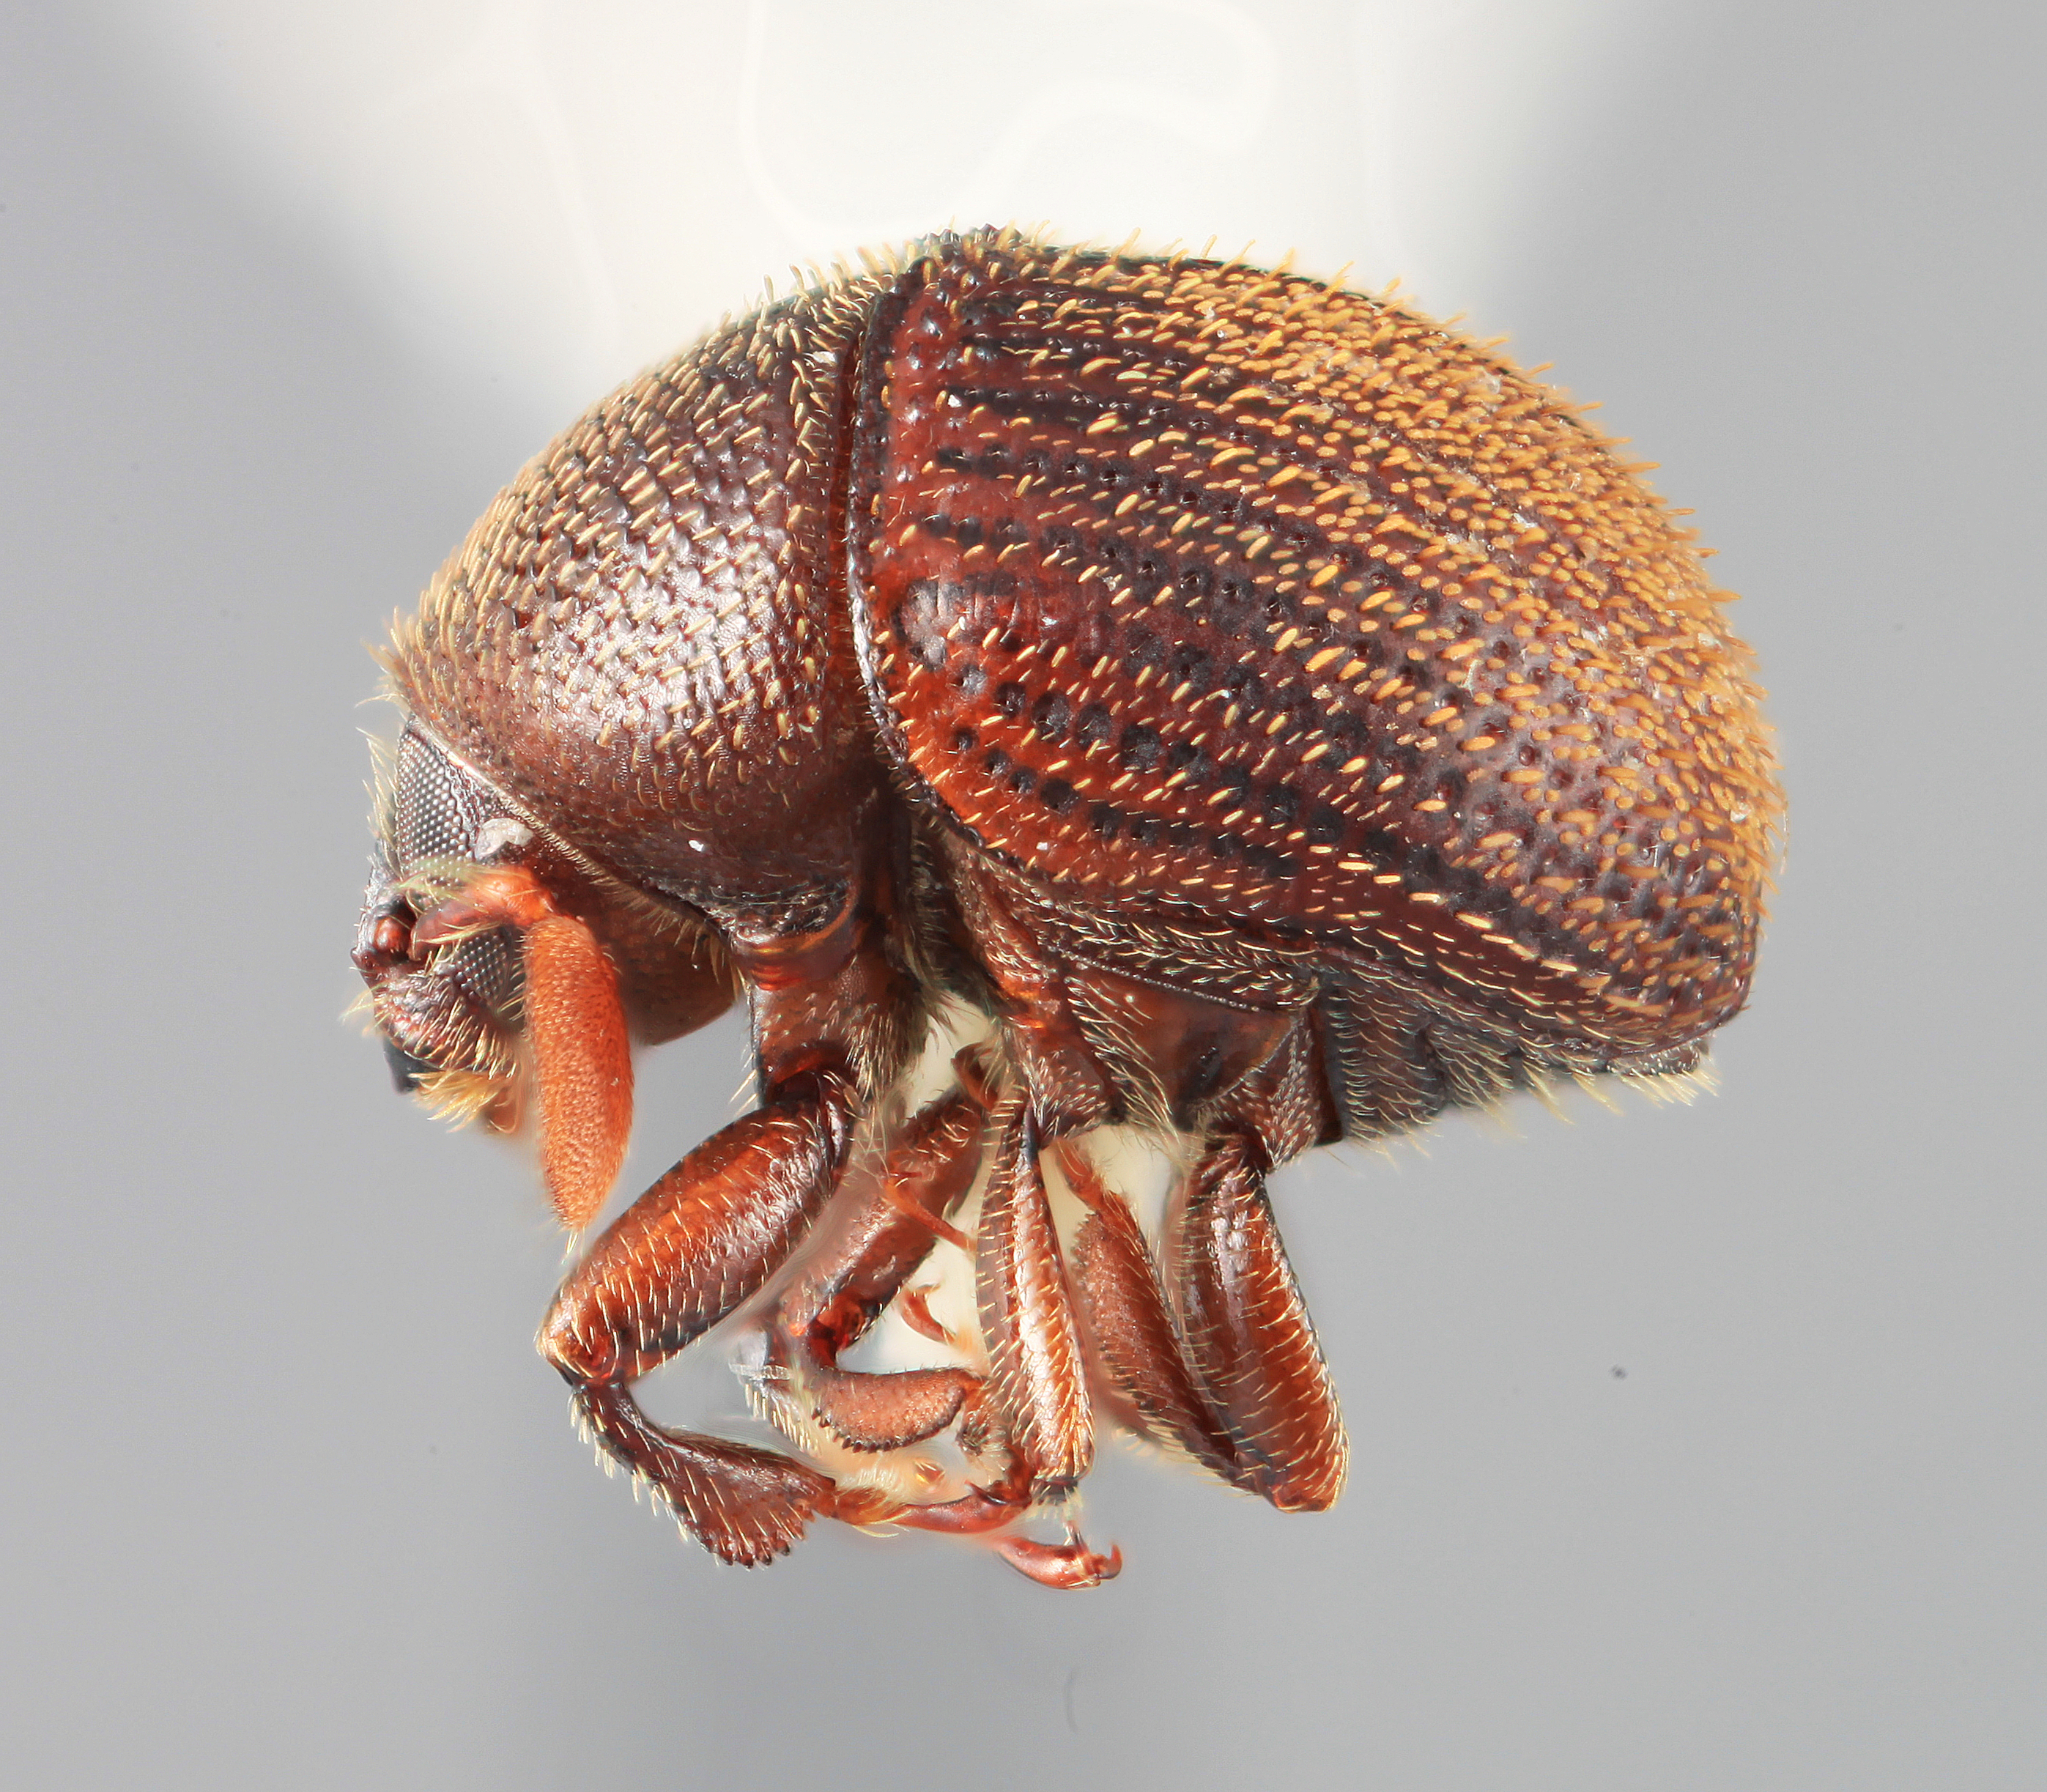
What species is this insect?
Chramesus periosus
